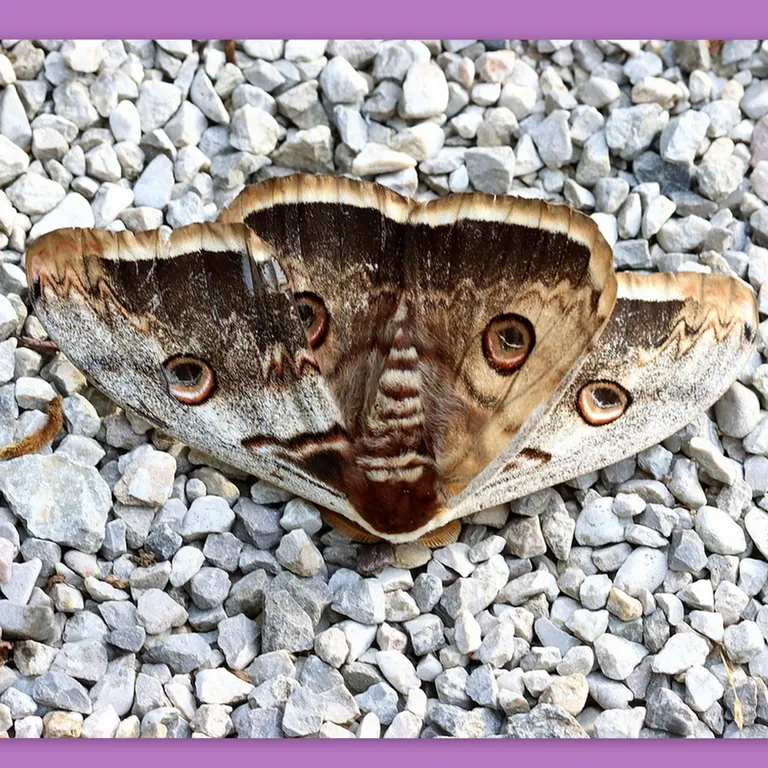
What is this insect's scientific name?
Saturnia pyri
